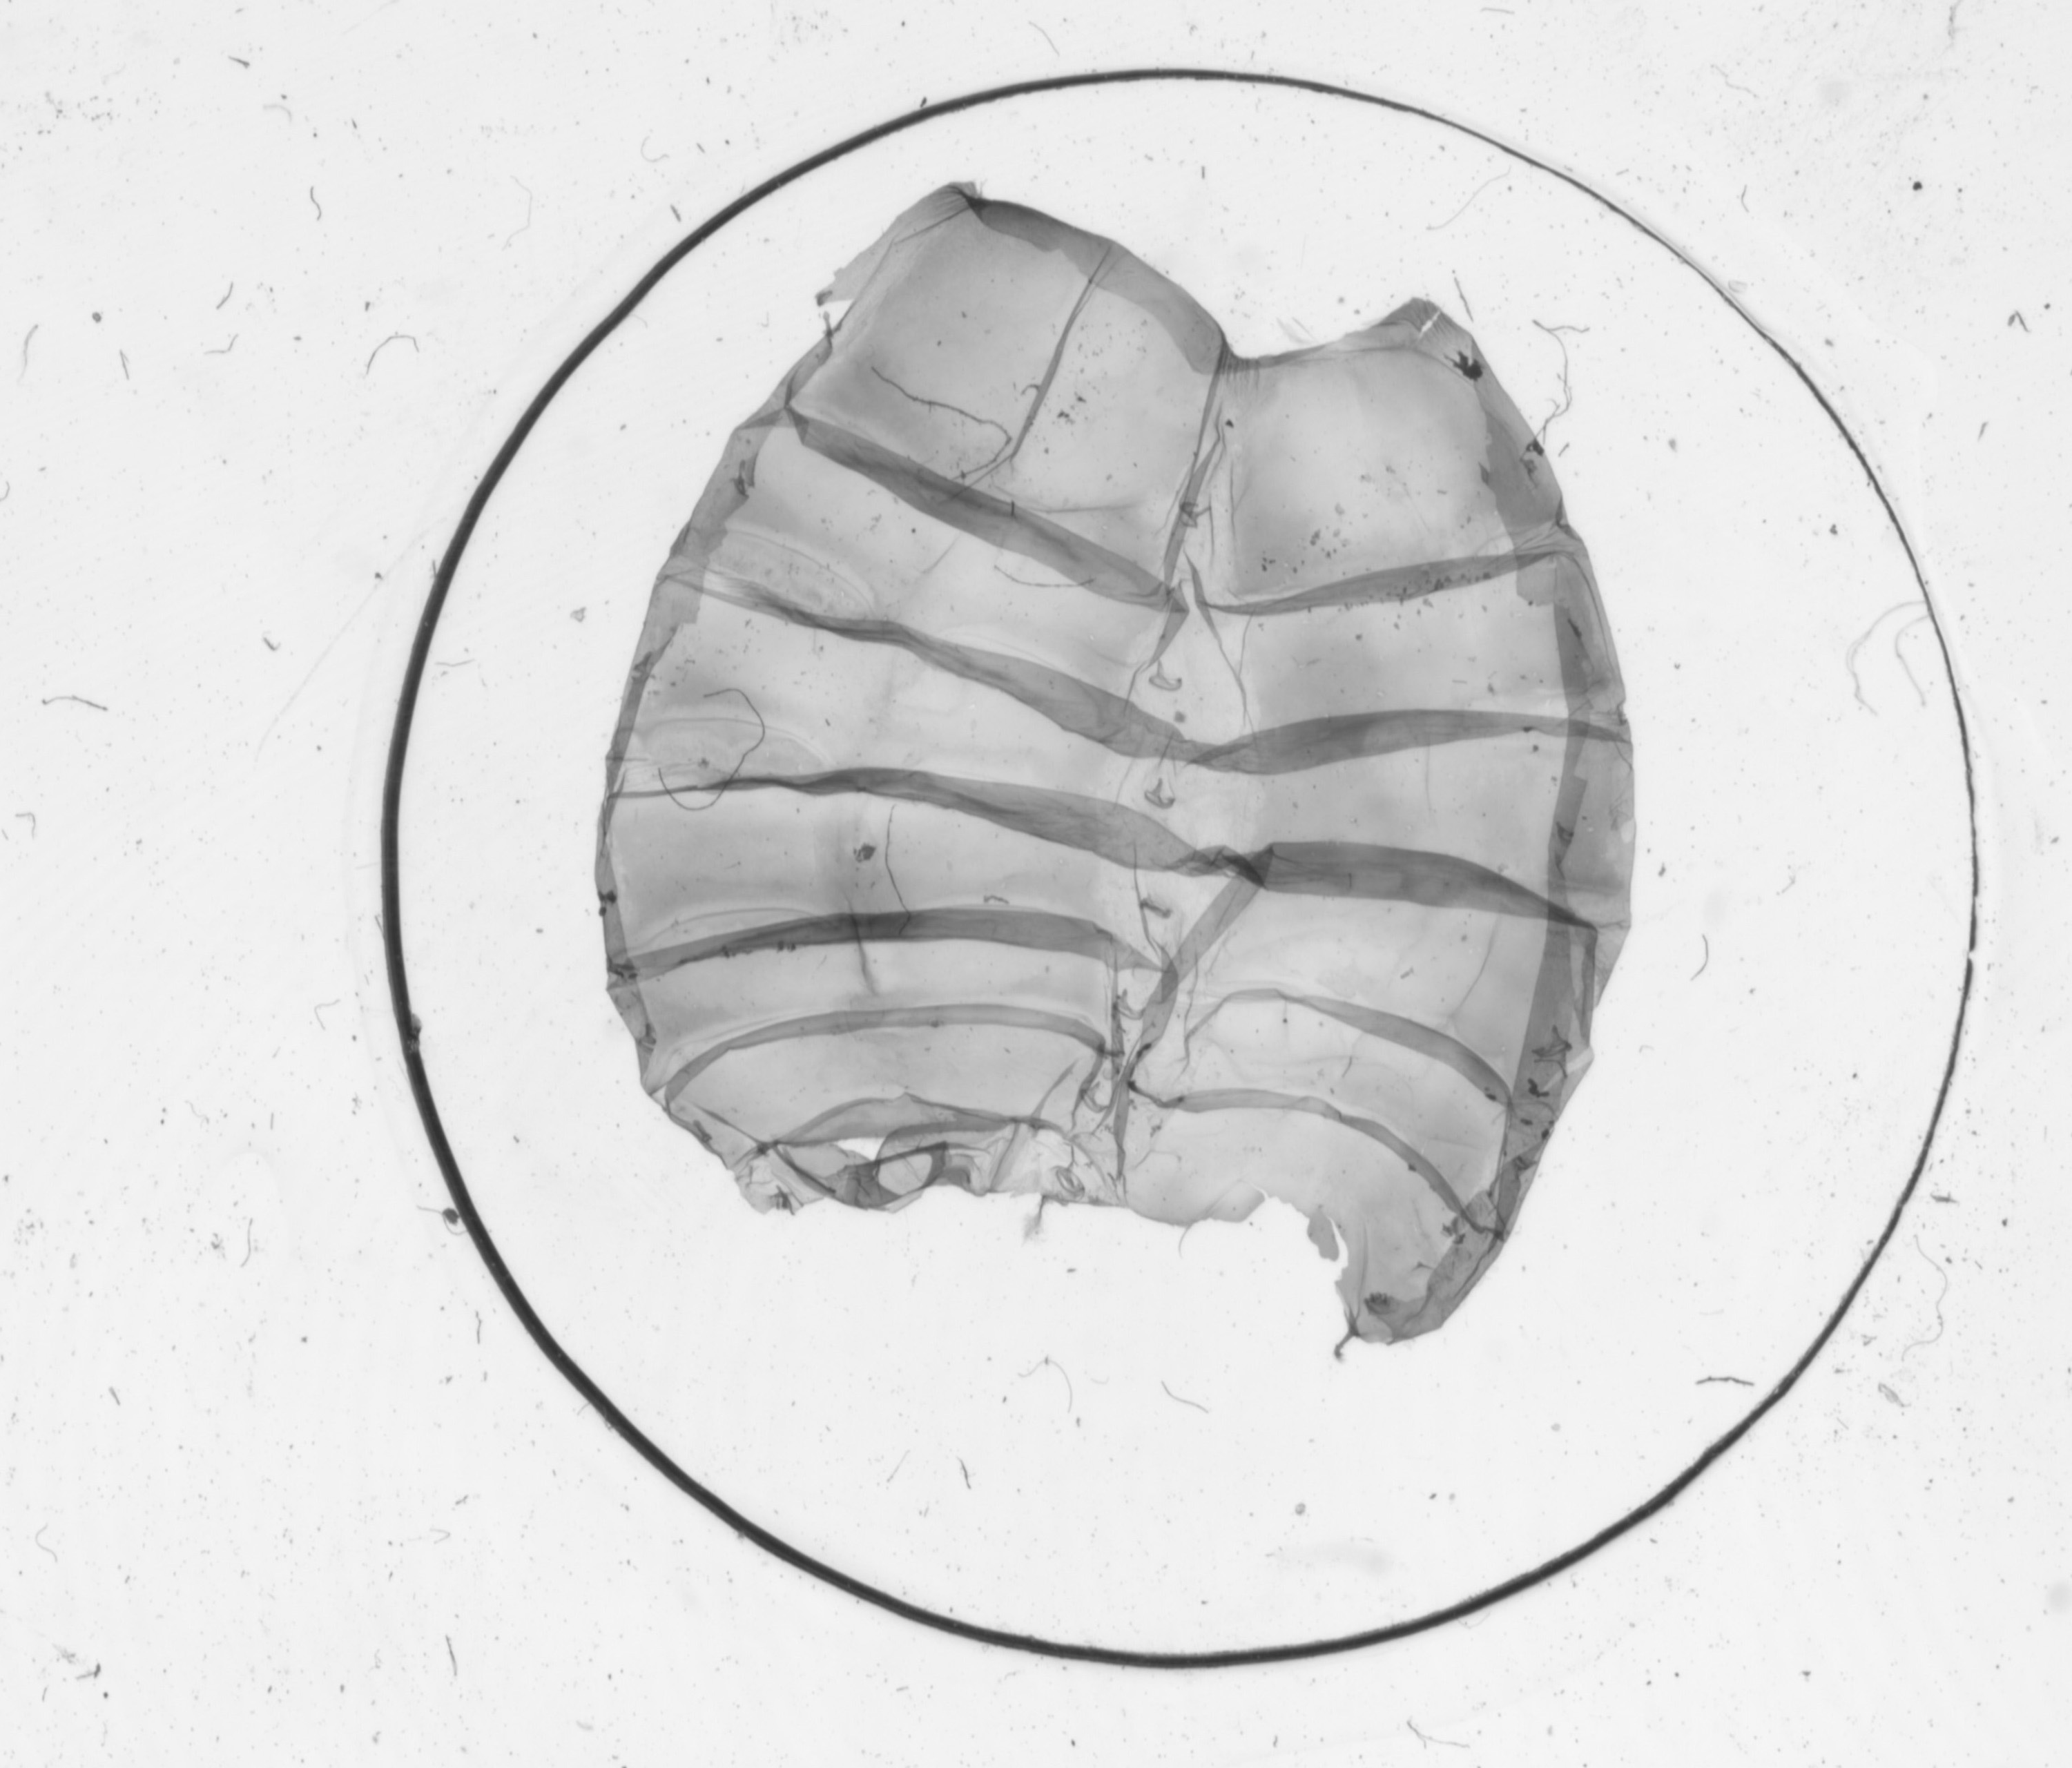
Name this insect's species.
Urgedra chlorolepis
